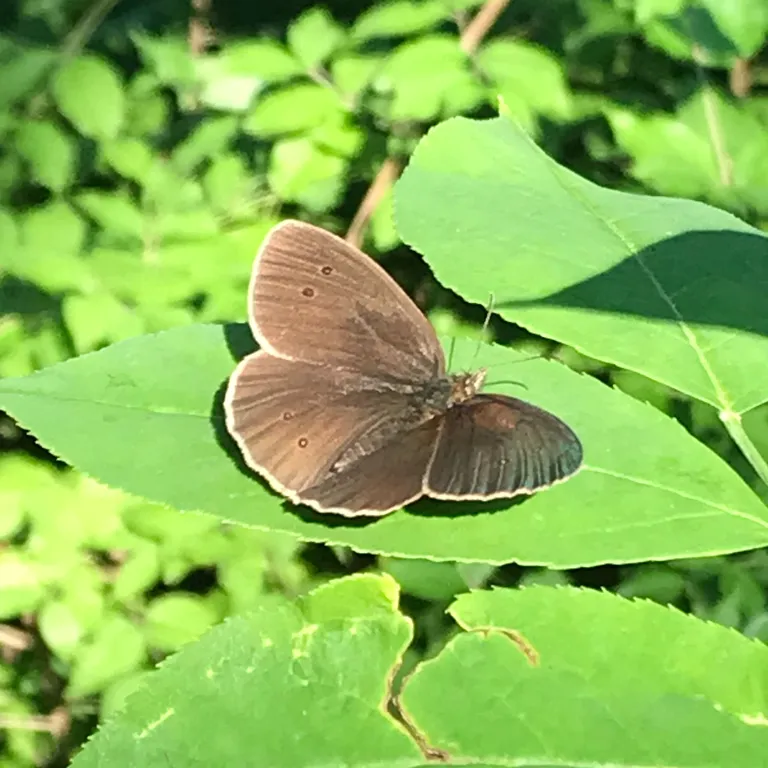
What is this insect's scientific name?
Aphantopus hyperantus
